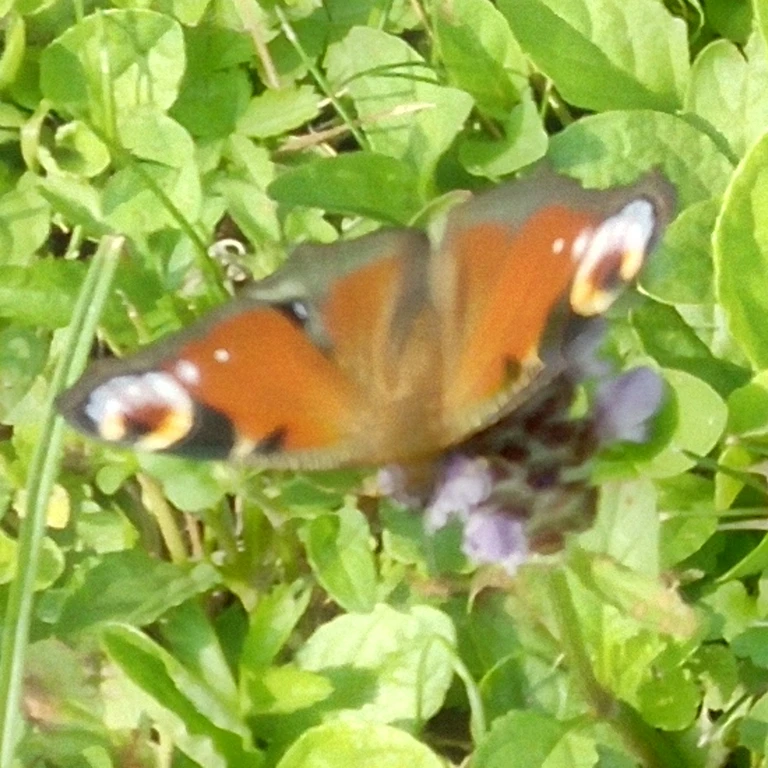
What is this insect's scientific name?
Aglais io
